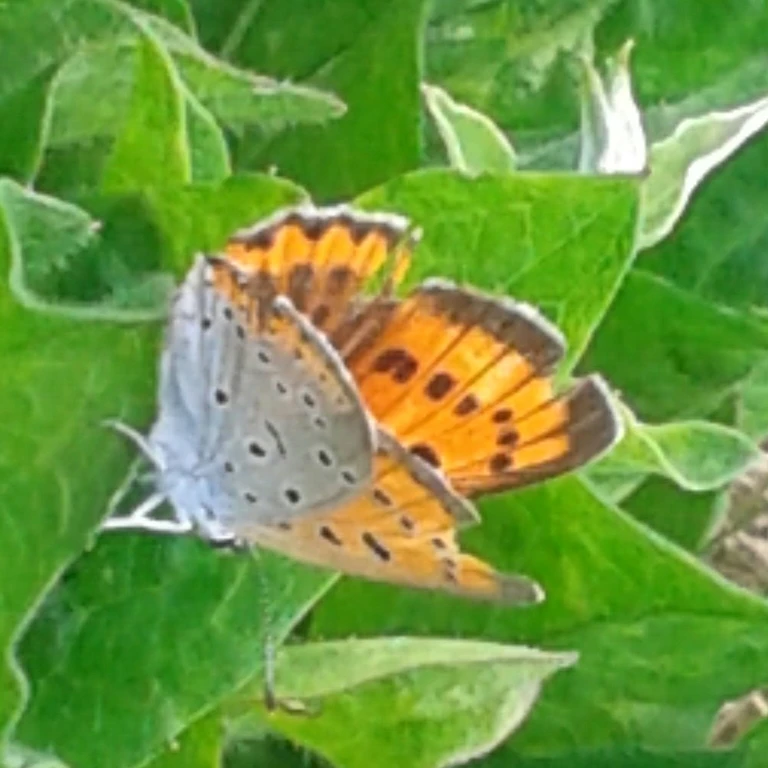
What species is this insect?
Lycaena dispar
